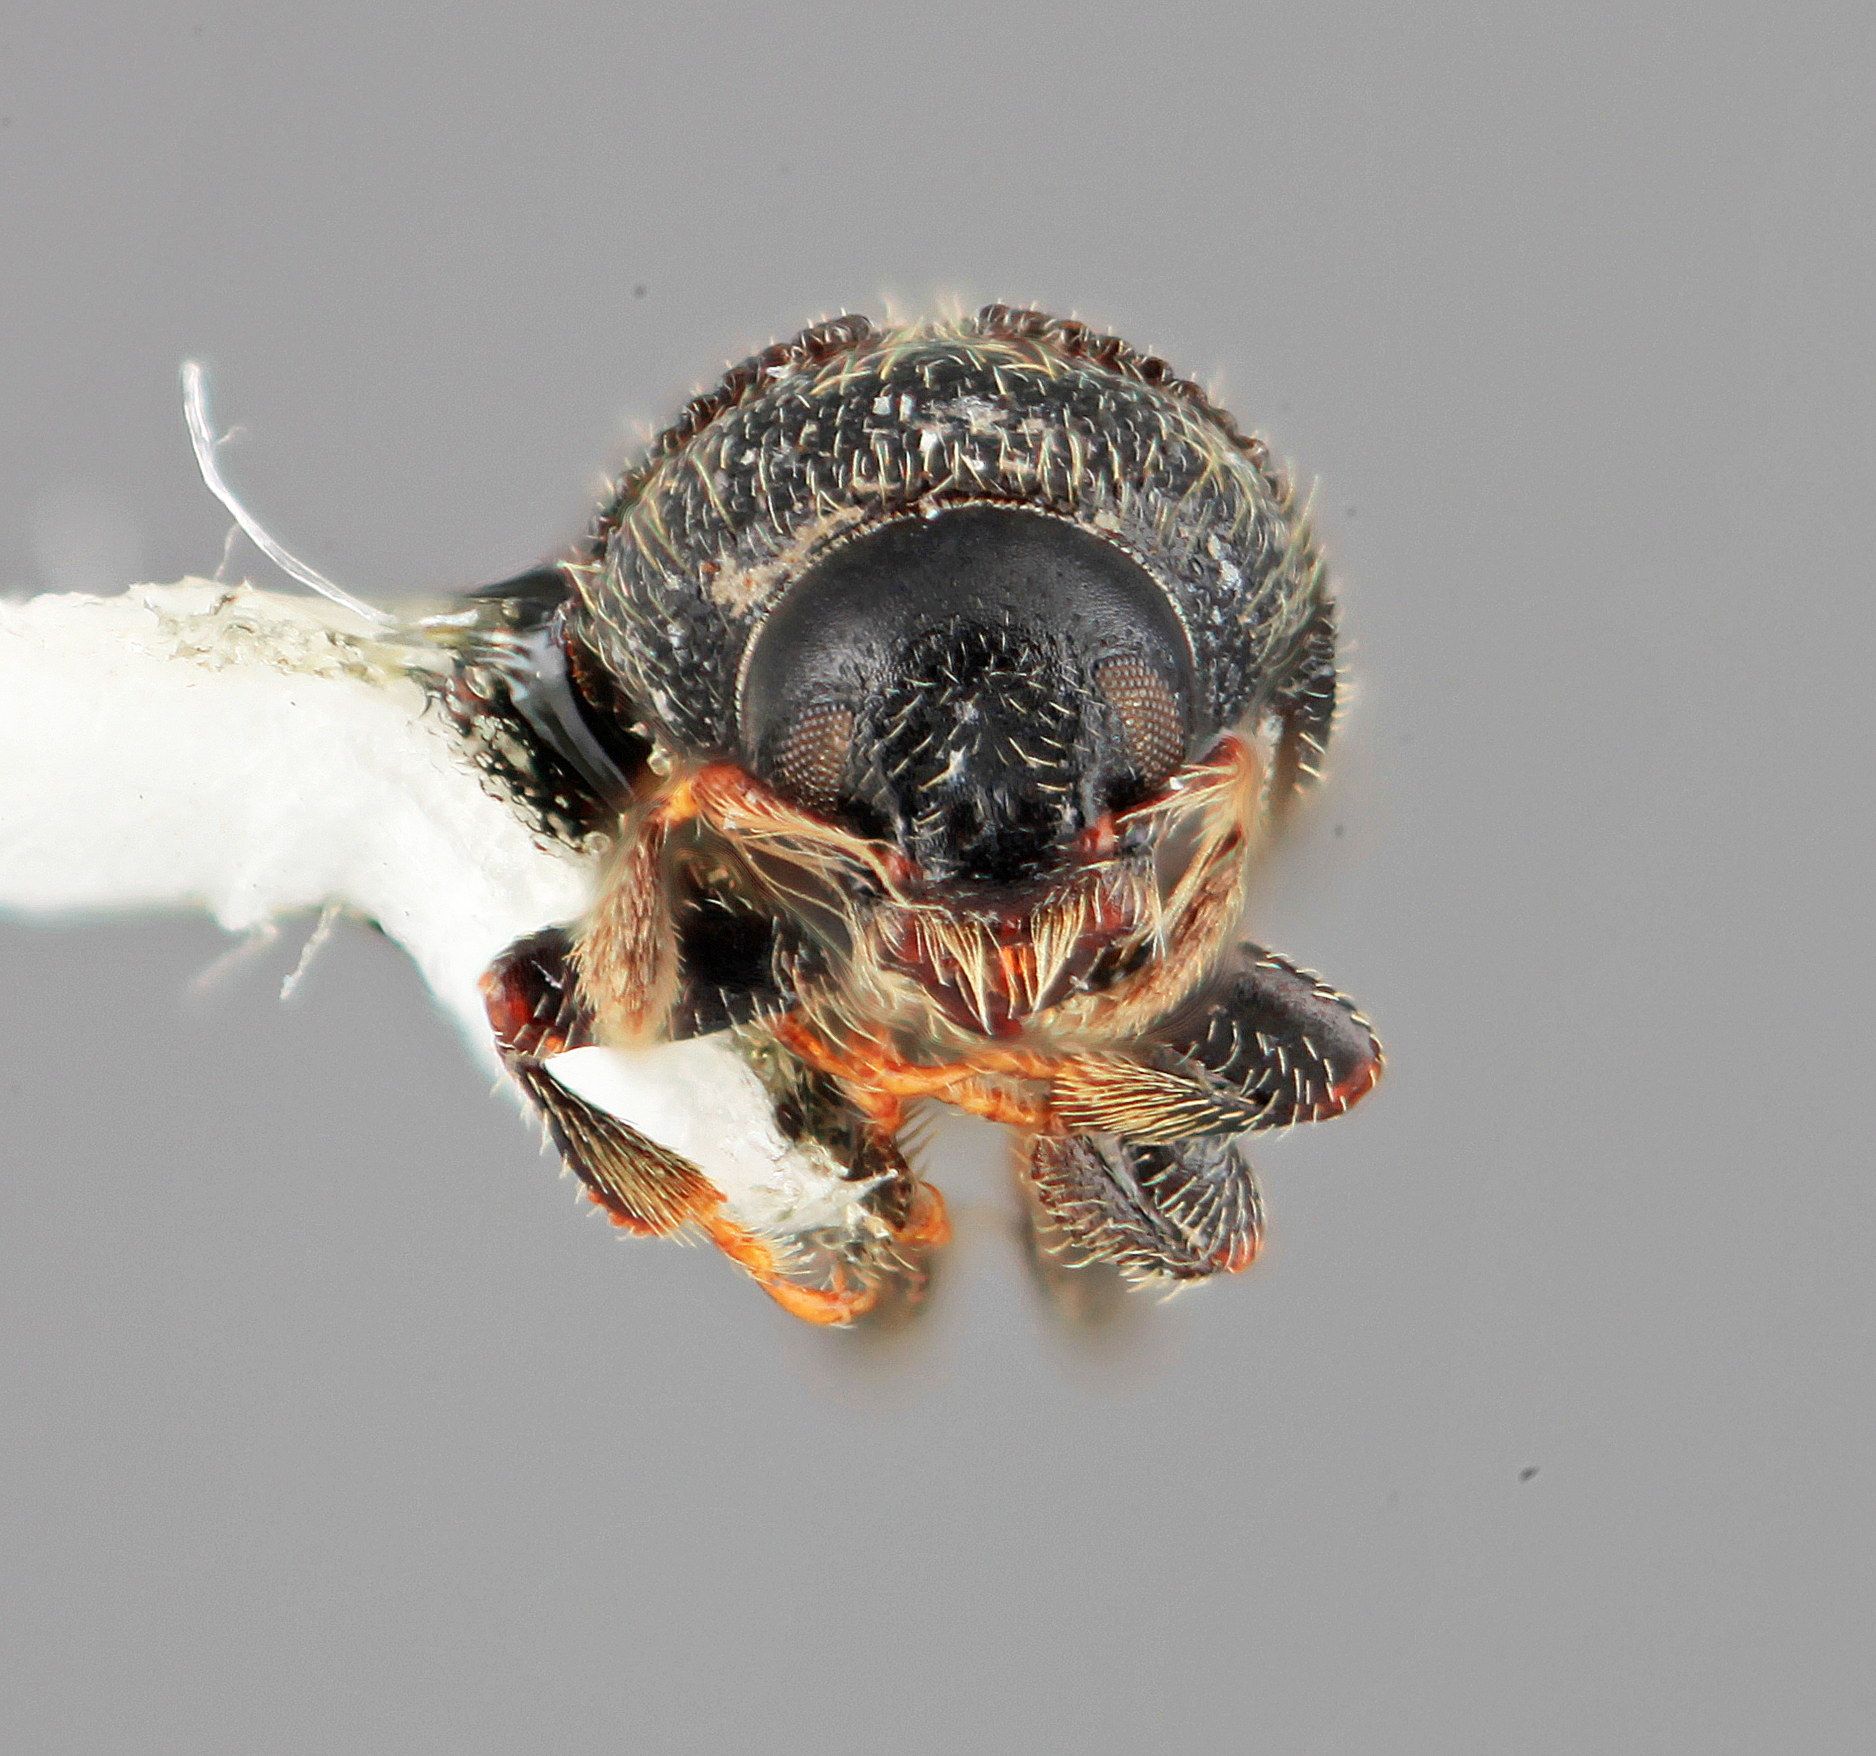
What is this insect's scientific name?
Phloeotribus nebulosus
